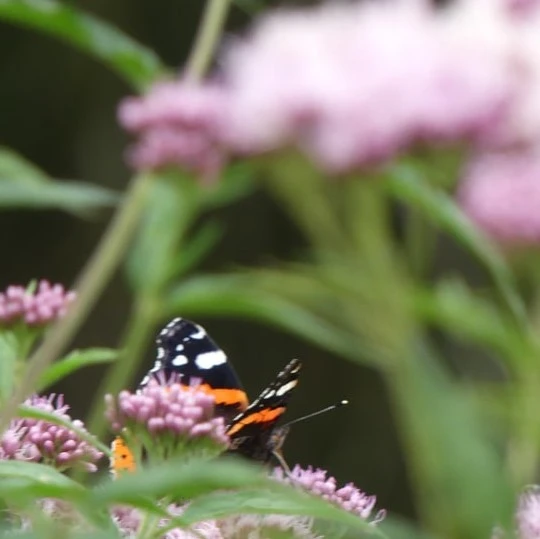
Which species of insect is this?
Vanessa atalanta
